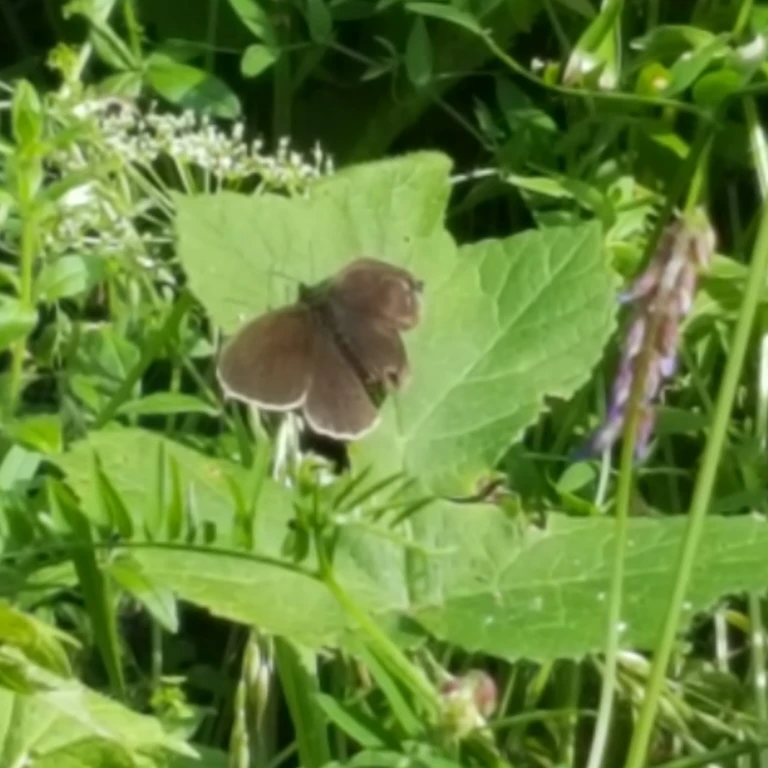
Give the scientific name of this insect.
Aphantopus hyperantus
